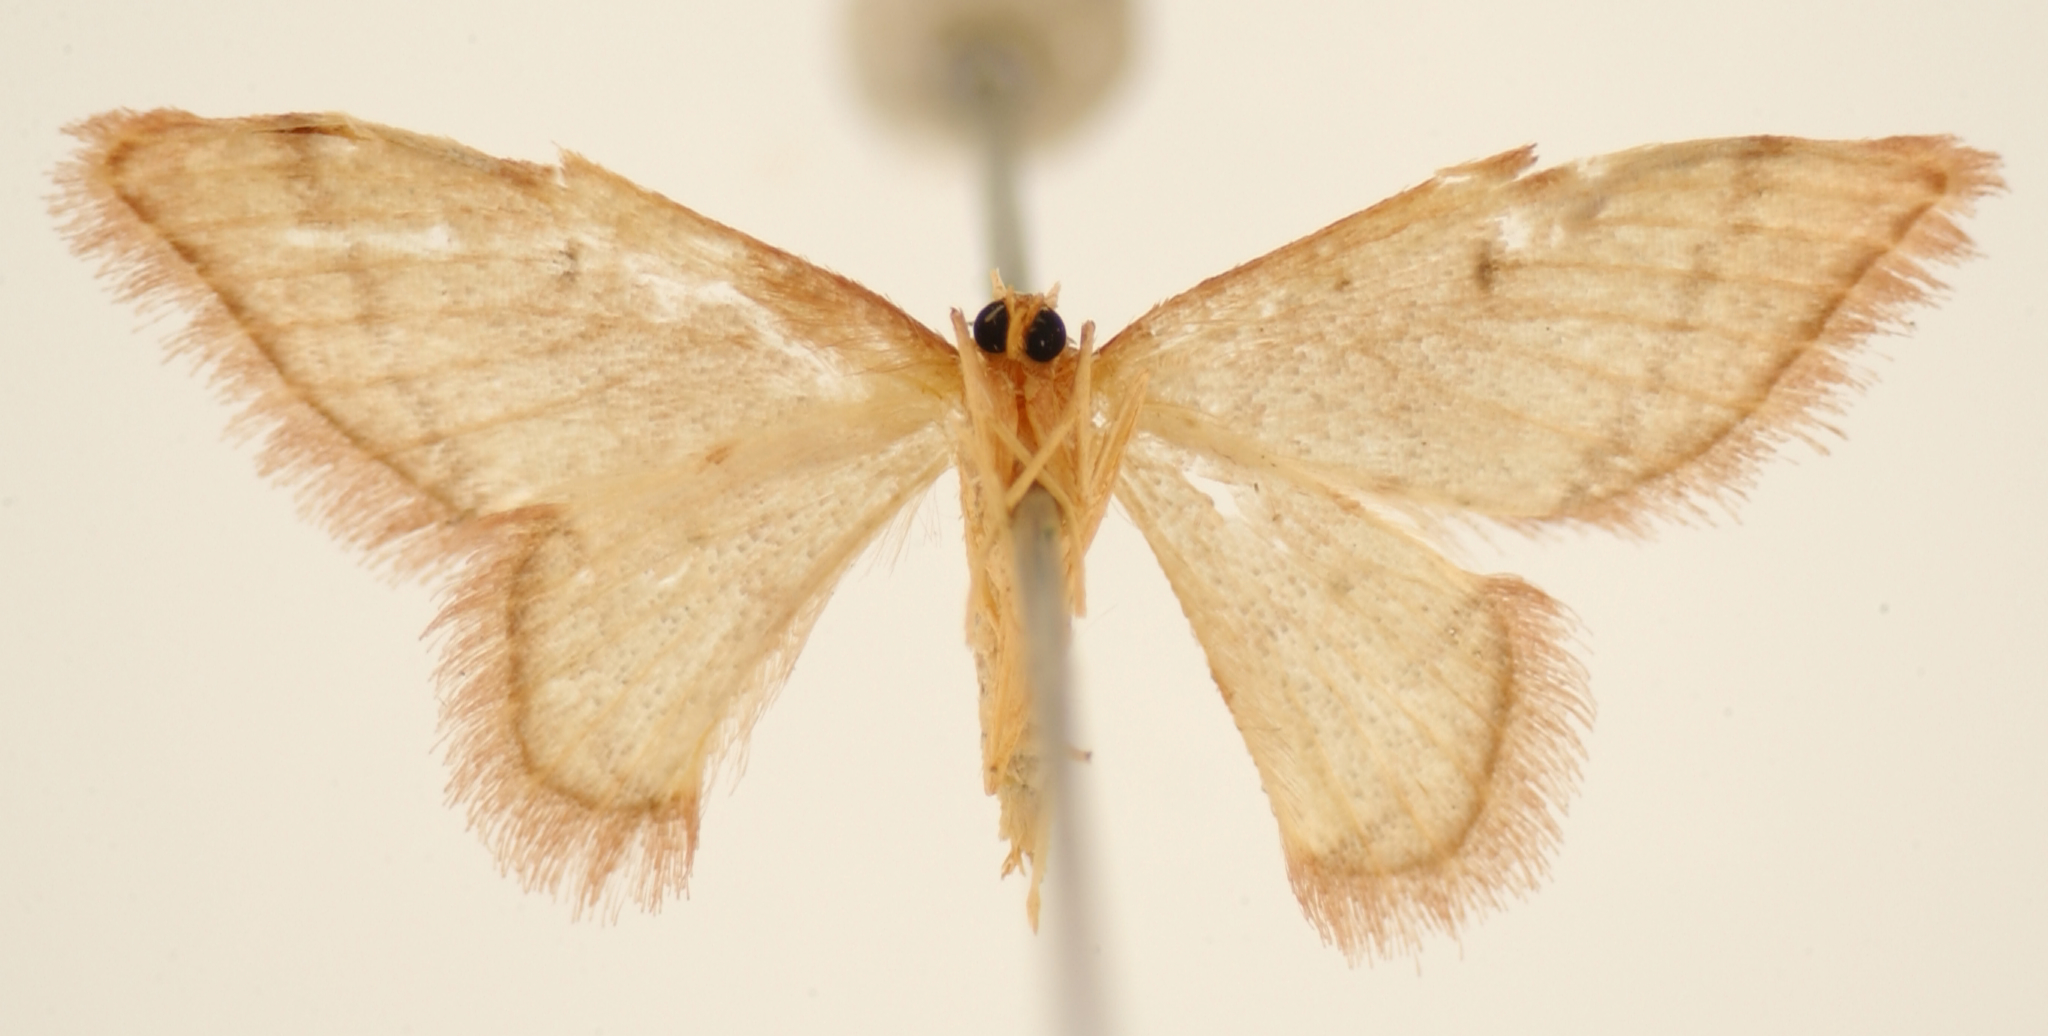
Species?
Euacidalia posides
